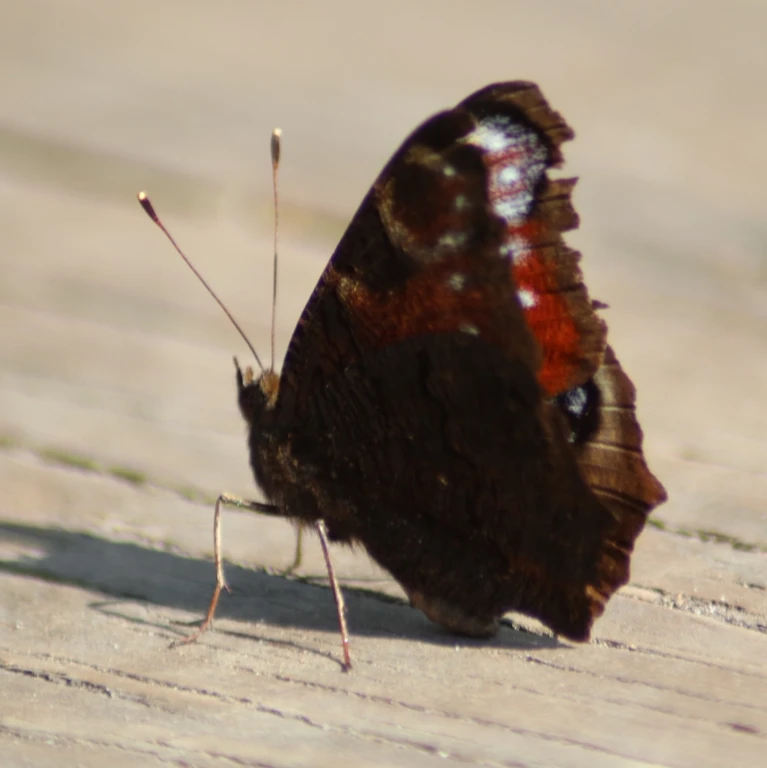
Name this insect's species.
Aglais io
